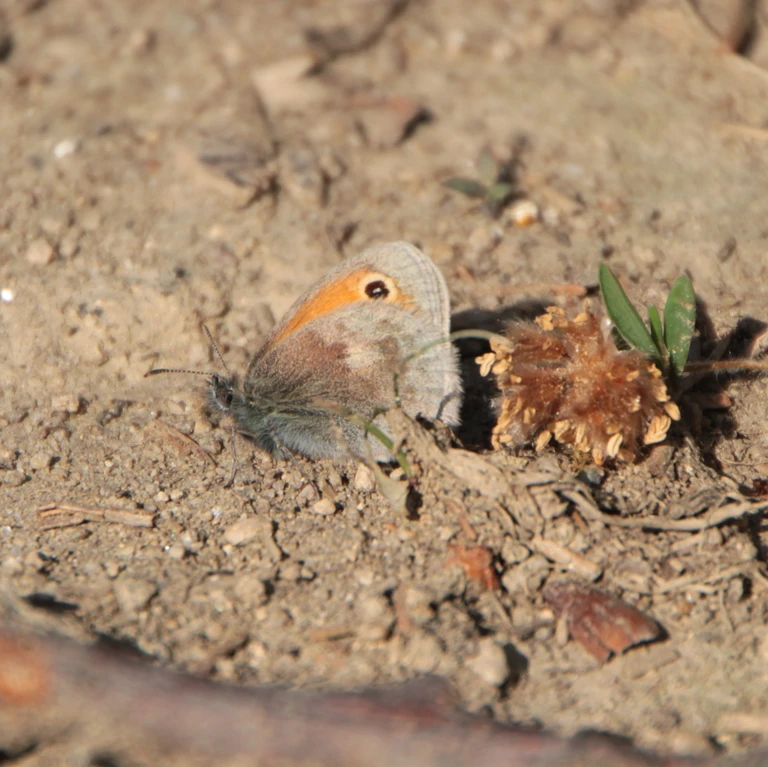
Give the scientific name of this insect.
Coenonympha pamphilus
